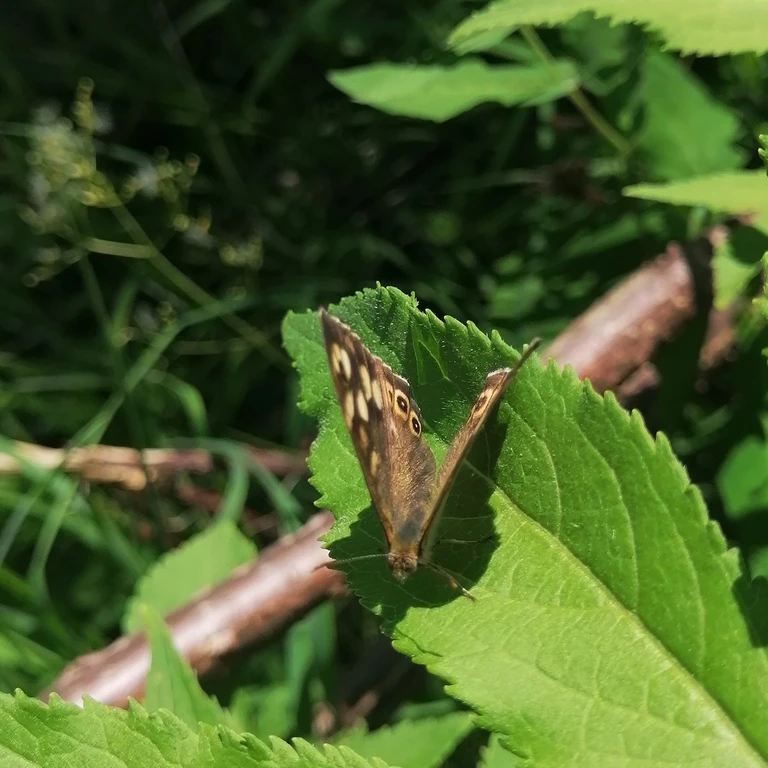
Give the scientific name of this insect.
Pararge aegeria
